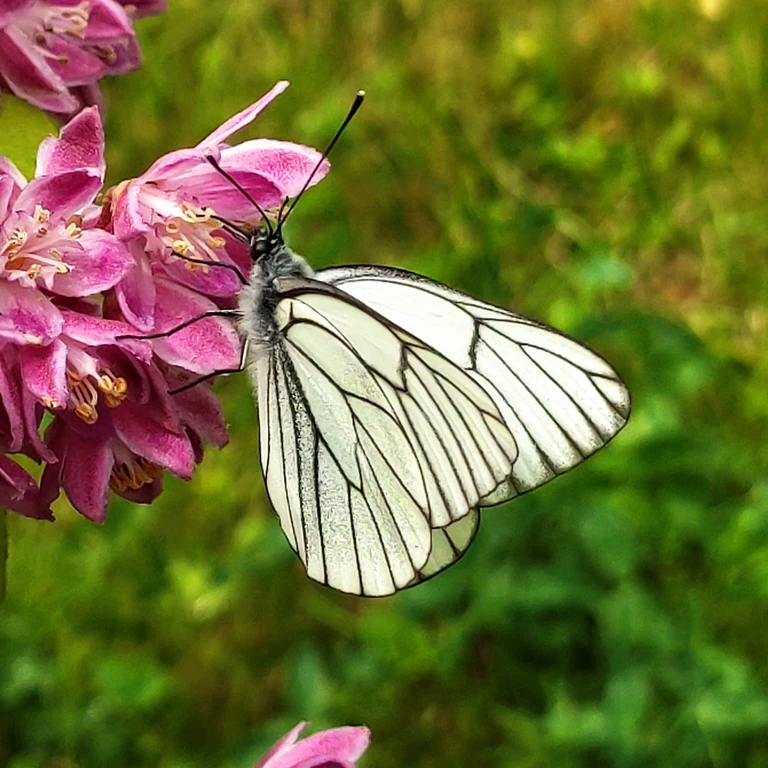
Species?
Aporia crataegi
